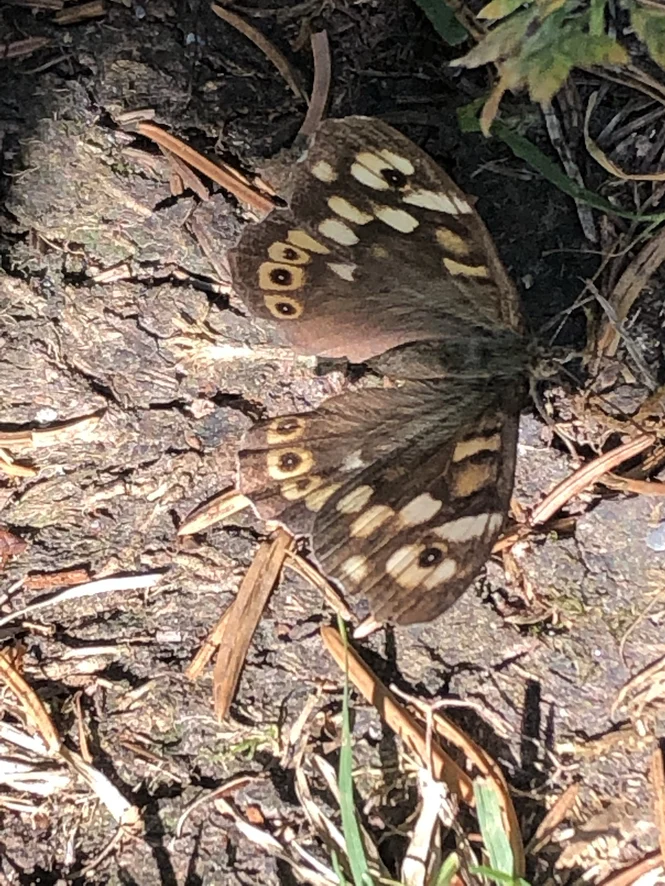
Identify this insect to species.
Pararge aegeria
